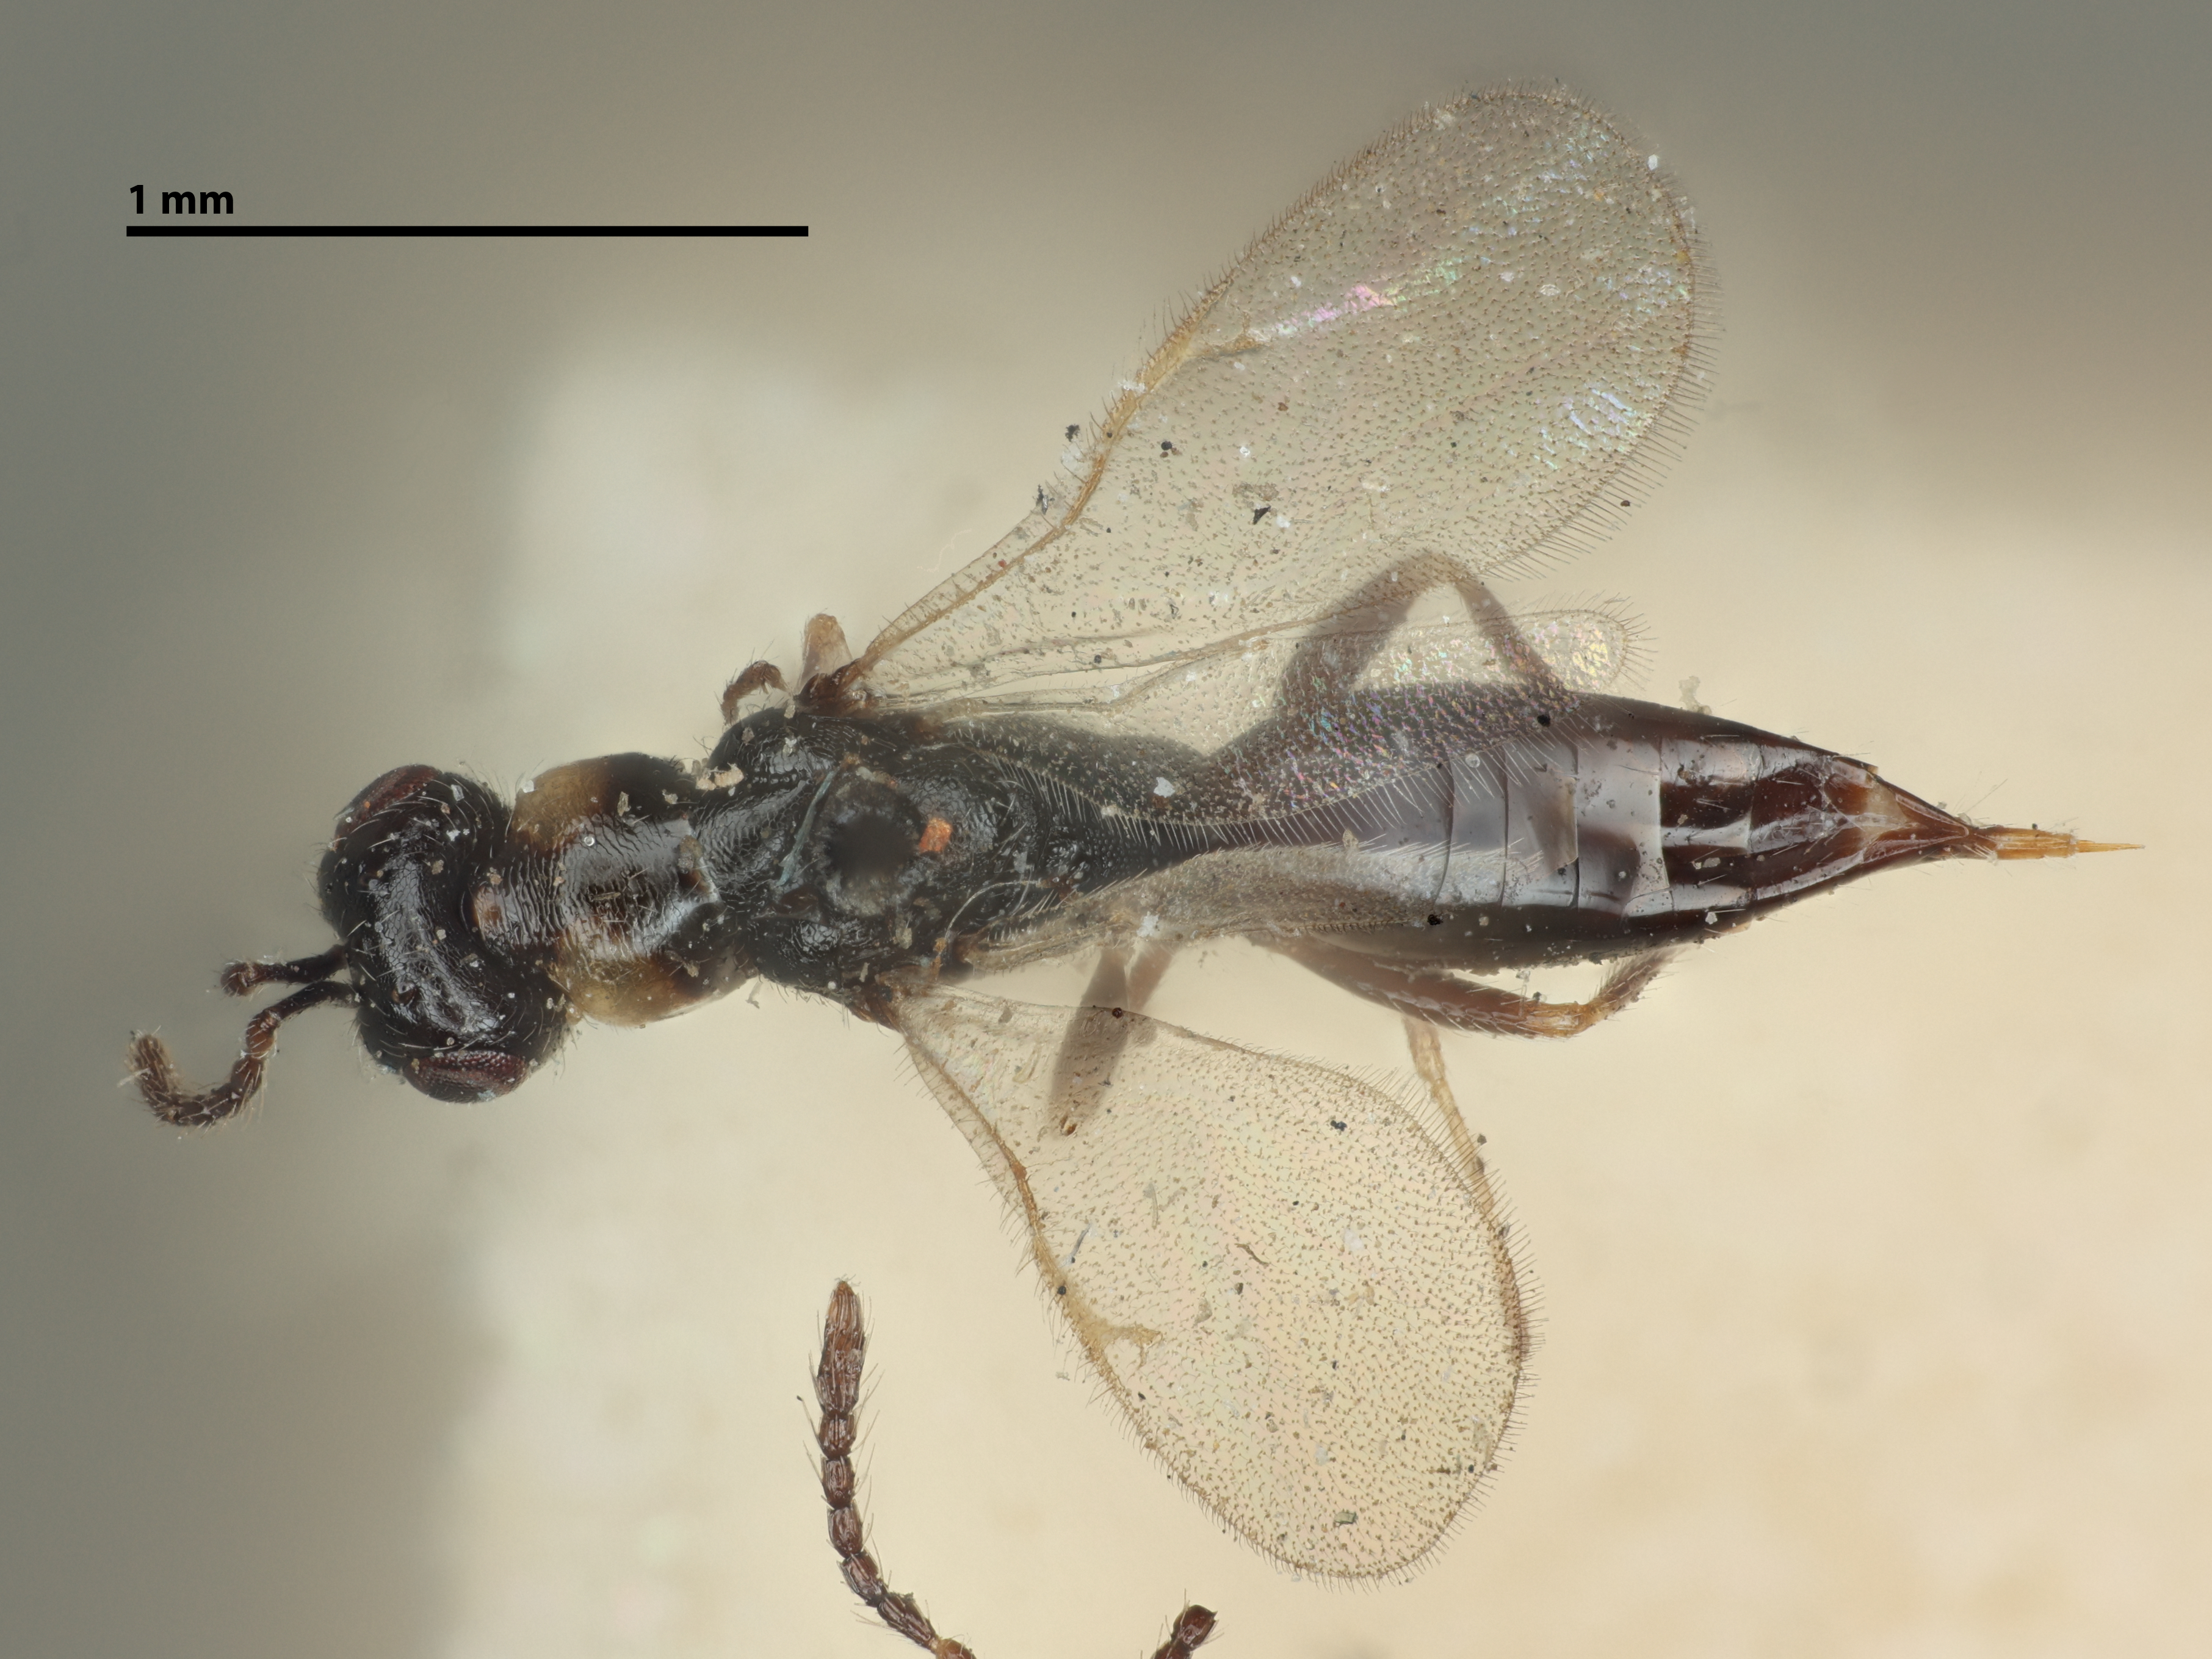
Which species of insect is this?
Isosoma bromicola
